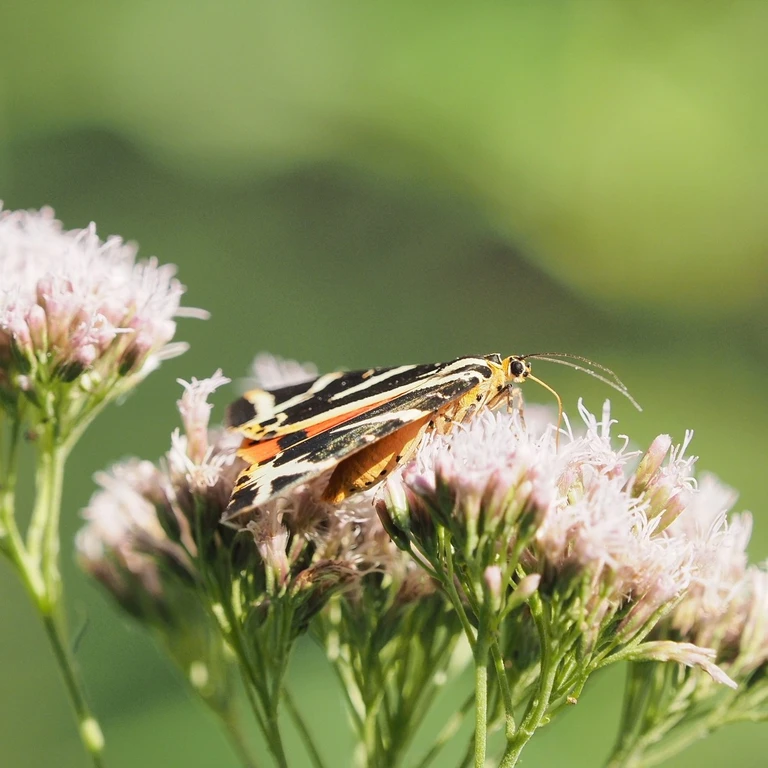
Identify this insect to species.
Euplagia quadripunctaria
